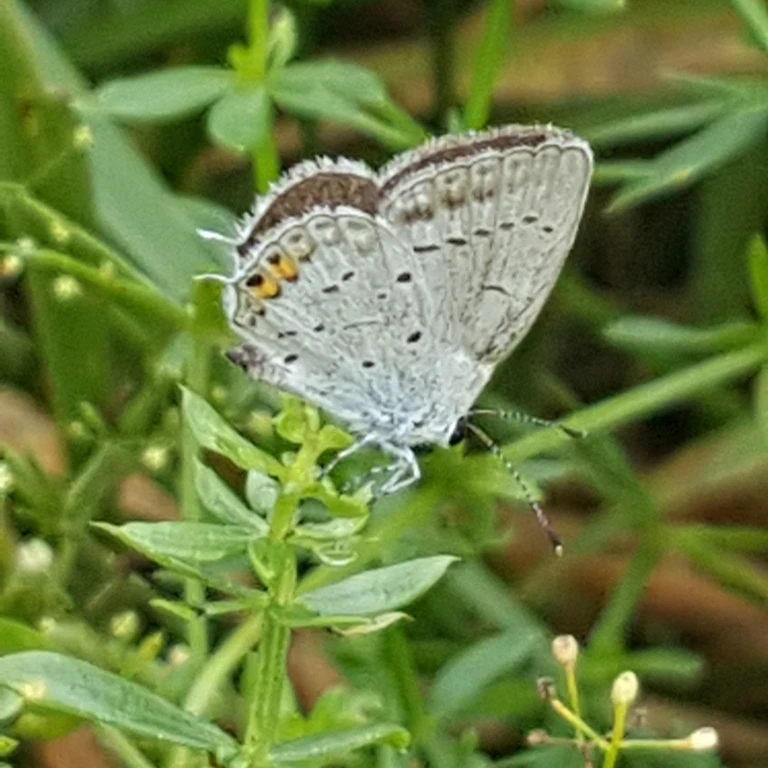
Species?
Cupido argiades (also Elkalyce argiades)
